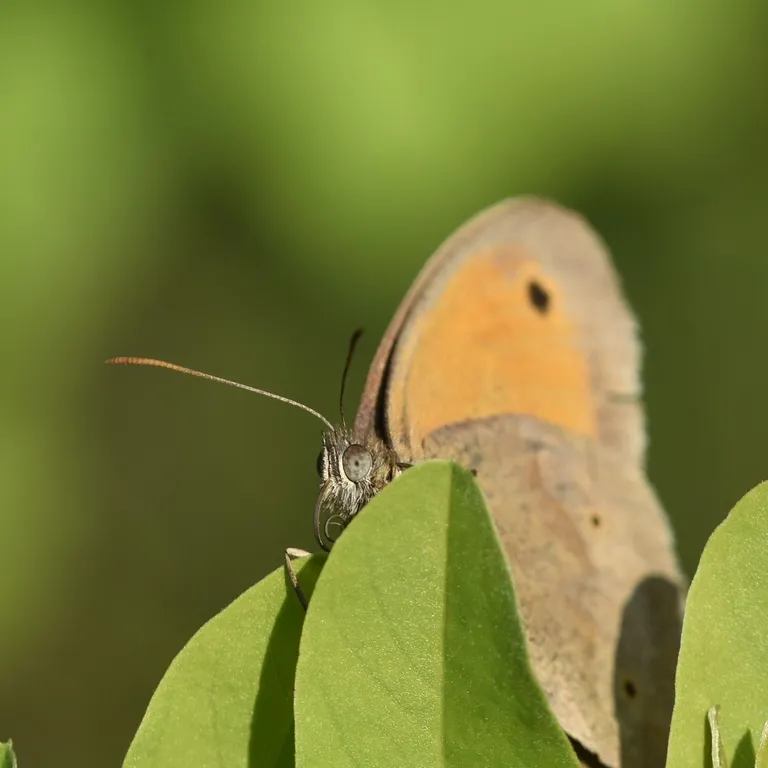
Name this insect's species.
Maniola jurtina
